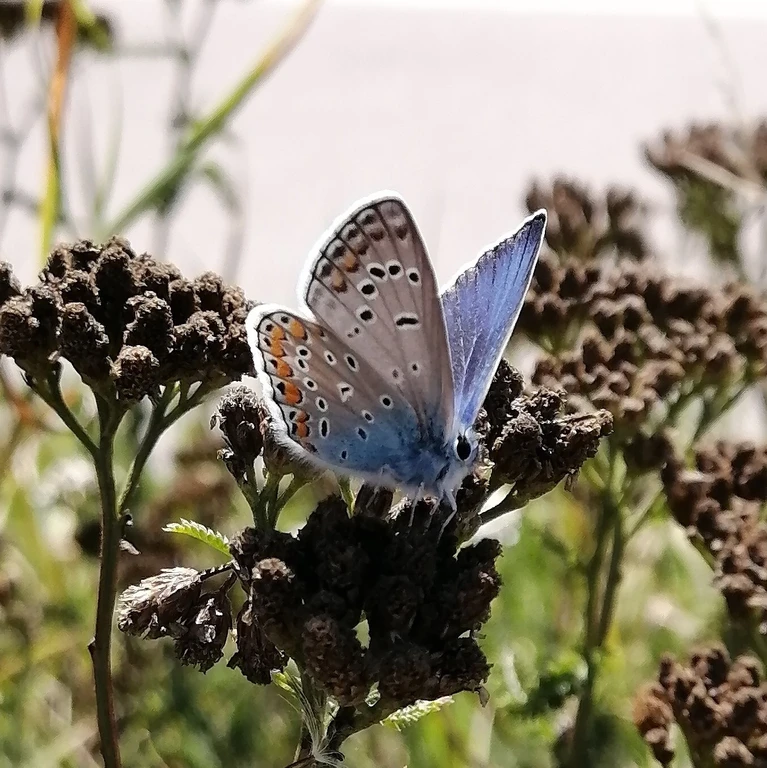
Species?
Polyommatus icarus
